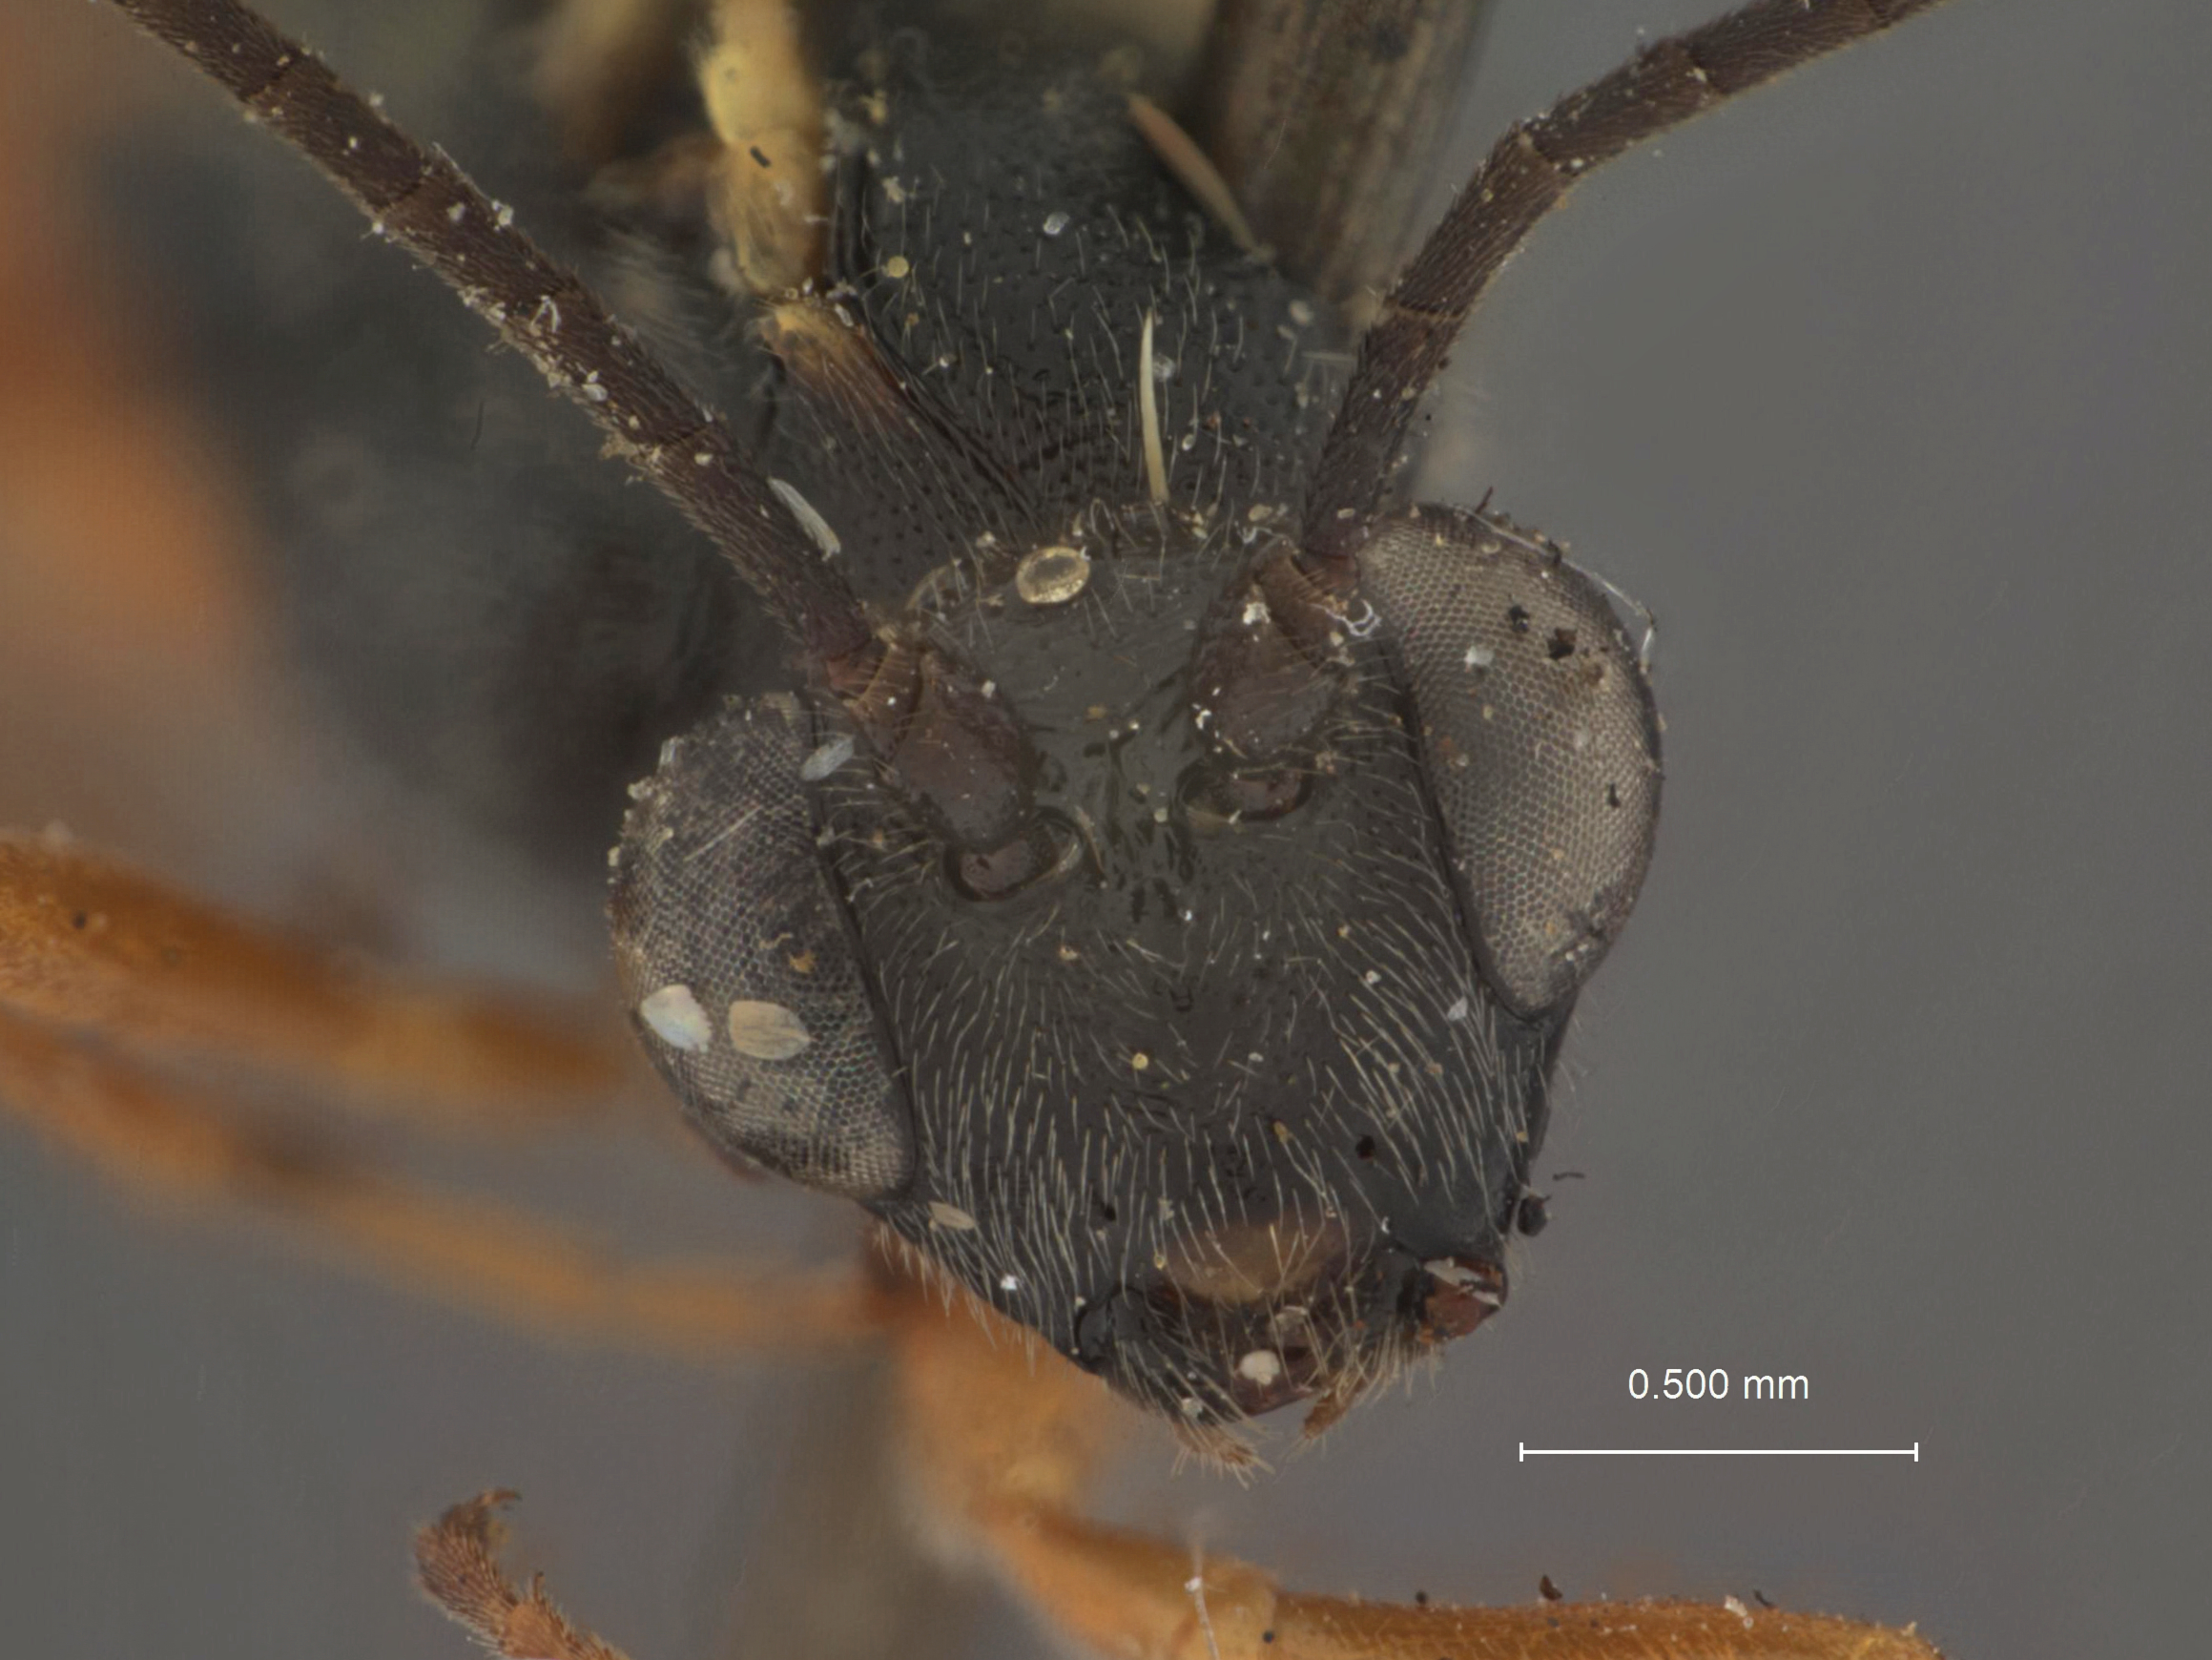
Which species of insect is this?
Glypta alpestris
